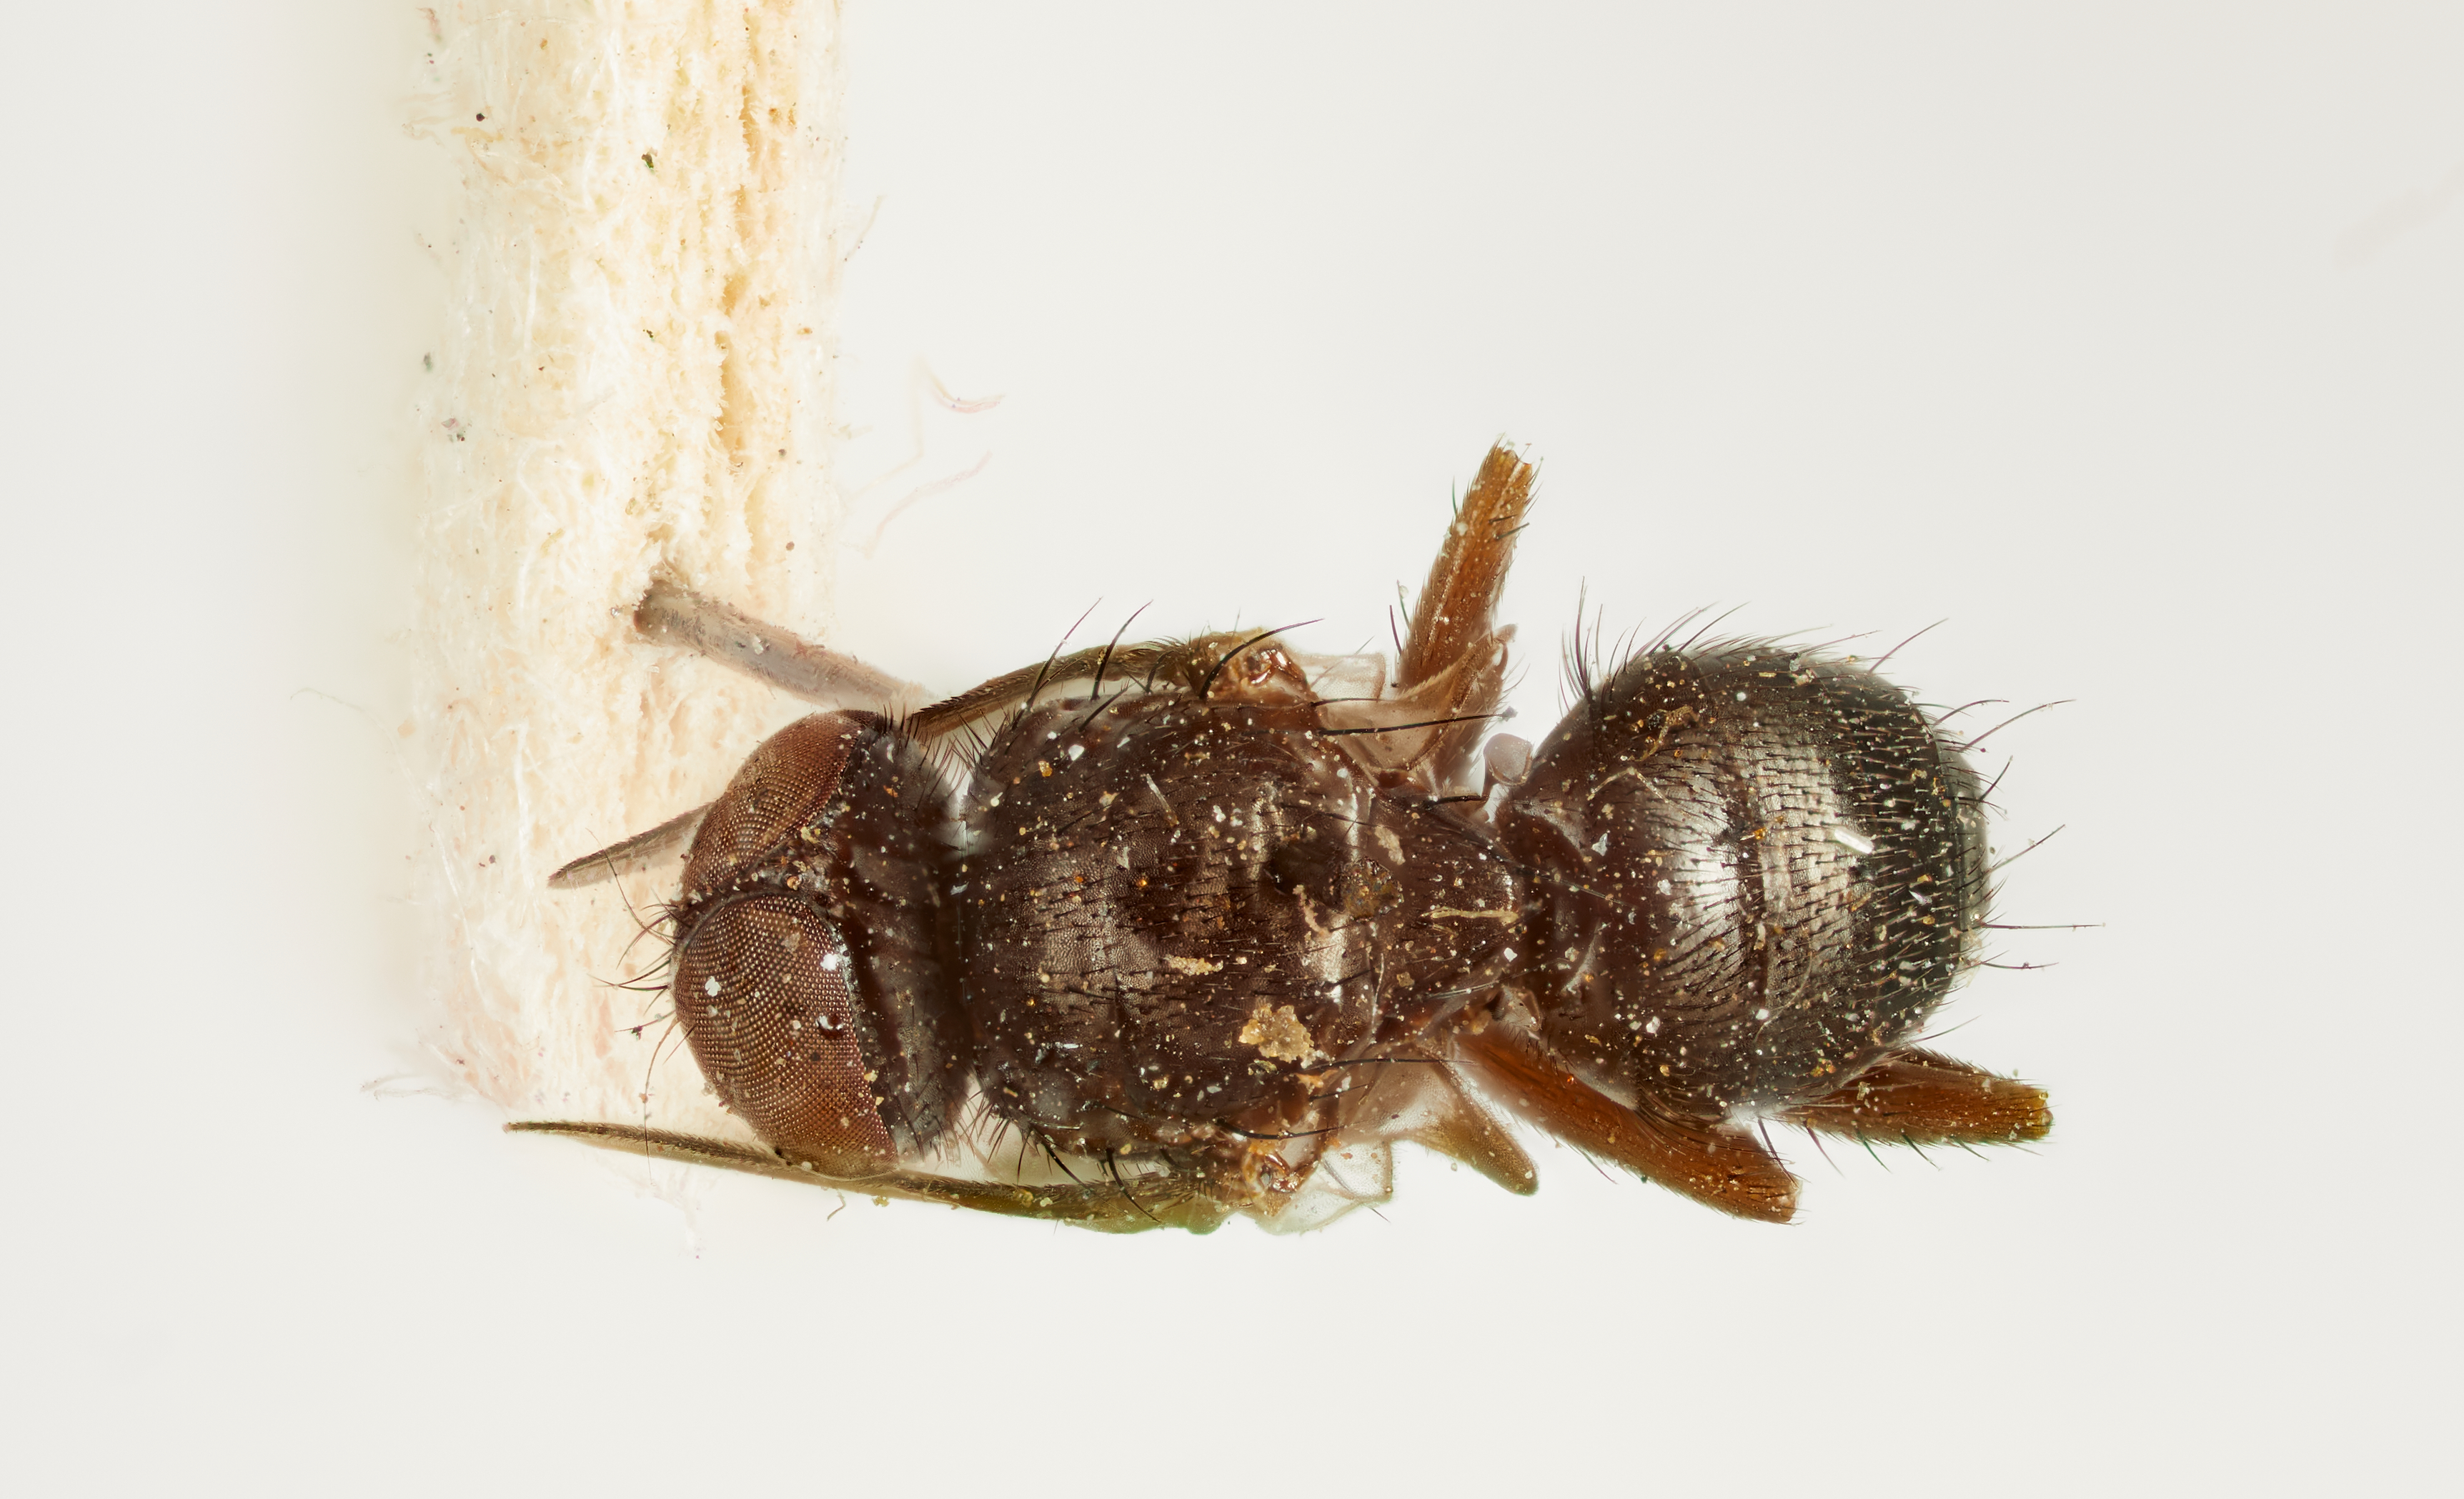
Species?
Sciasma nebulosa
